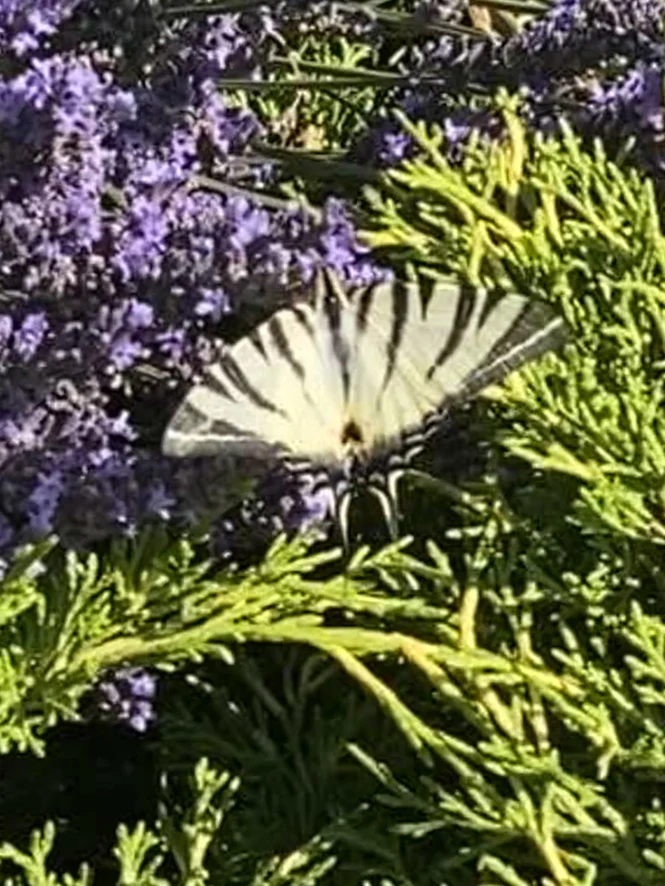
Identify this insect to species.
Iphiclides podalirius
